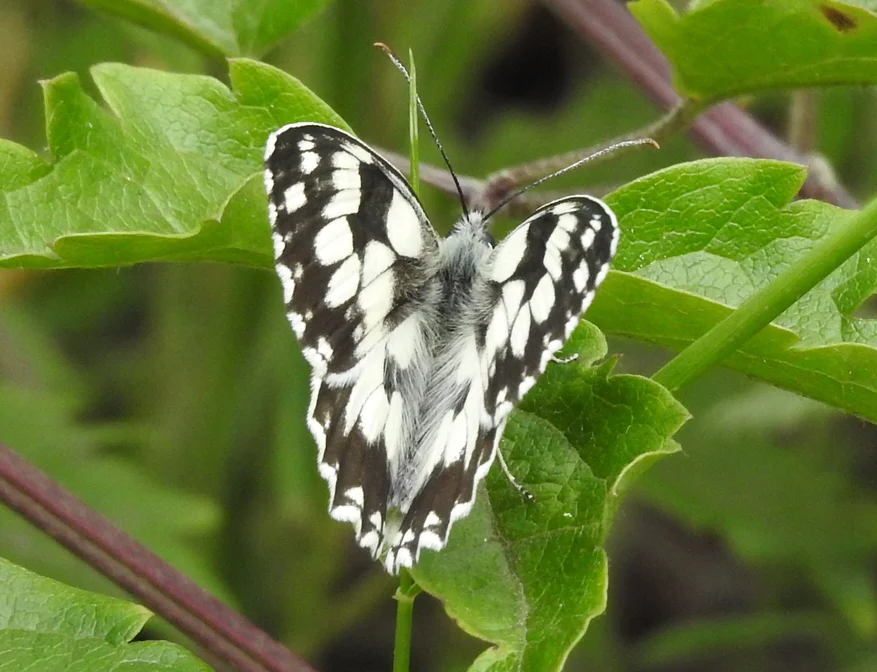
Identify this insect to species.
Melanargia galathea
